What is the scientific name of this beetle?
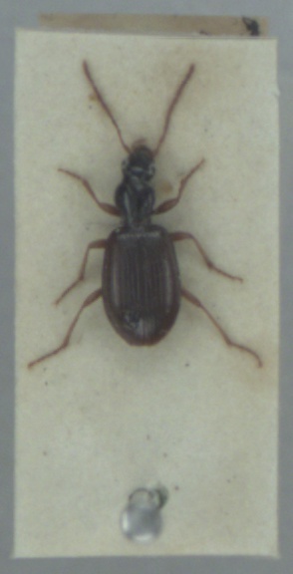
Oxypselaphus obscurus
